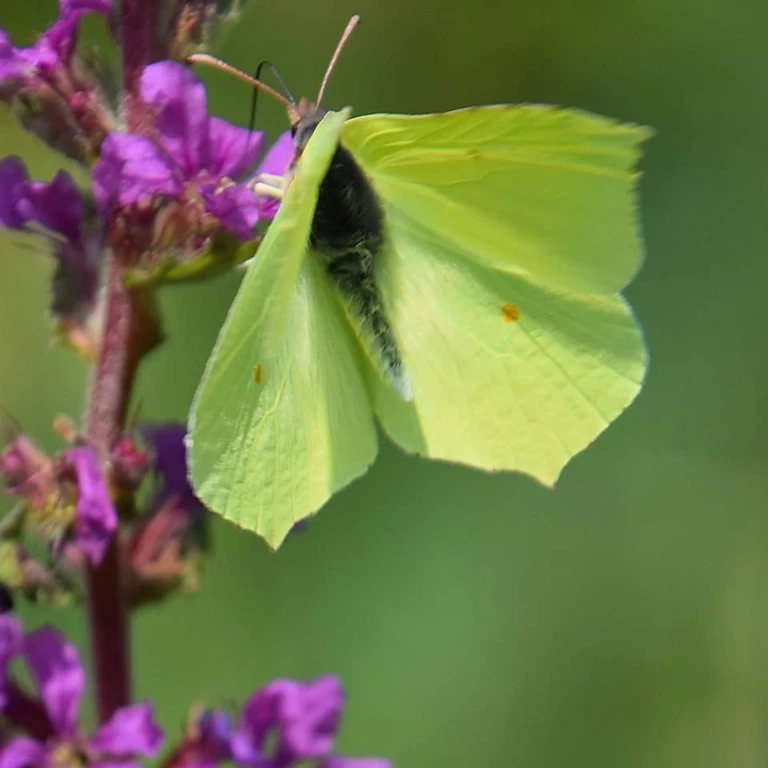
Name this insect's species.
Gonepteryx rhamni
